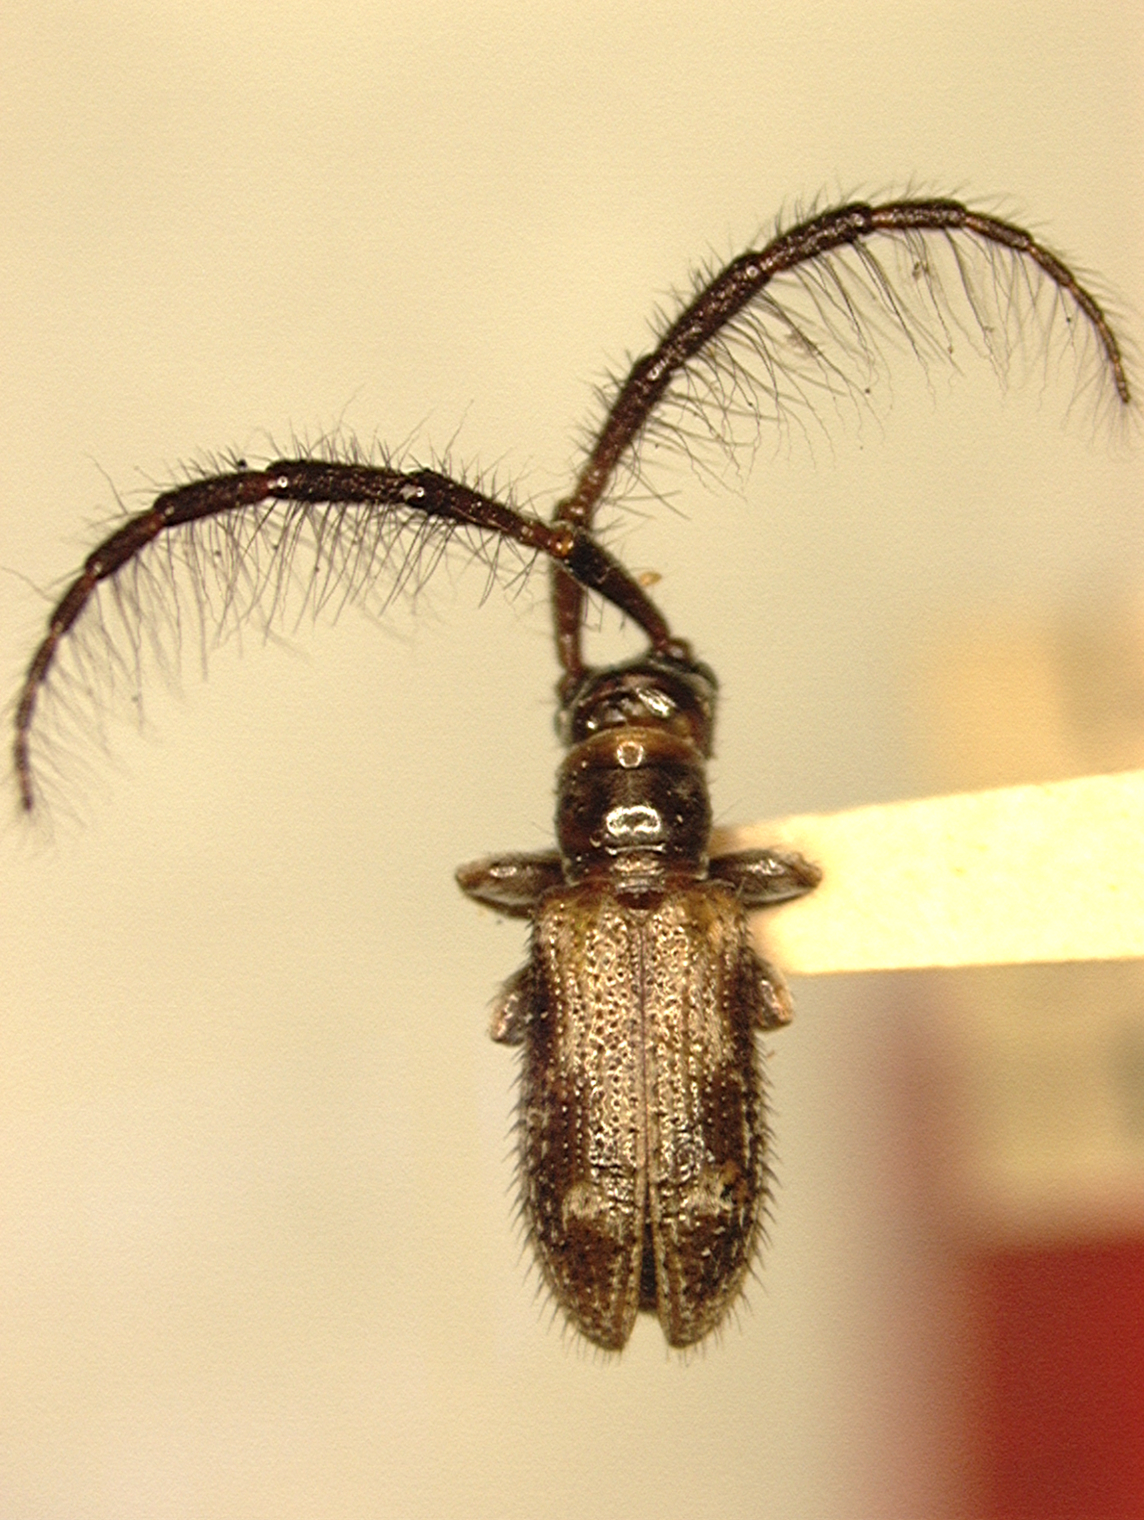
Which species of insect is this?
Ebaeides pilosicornis
